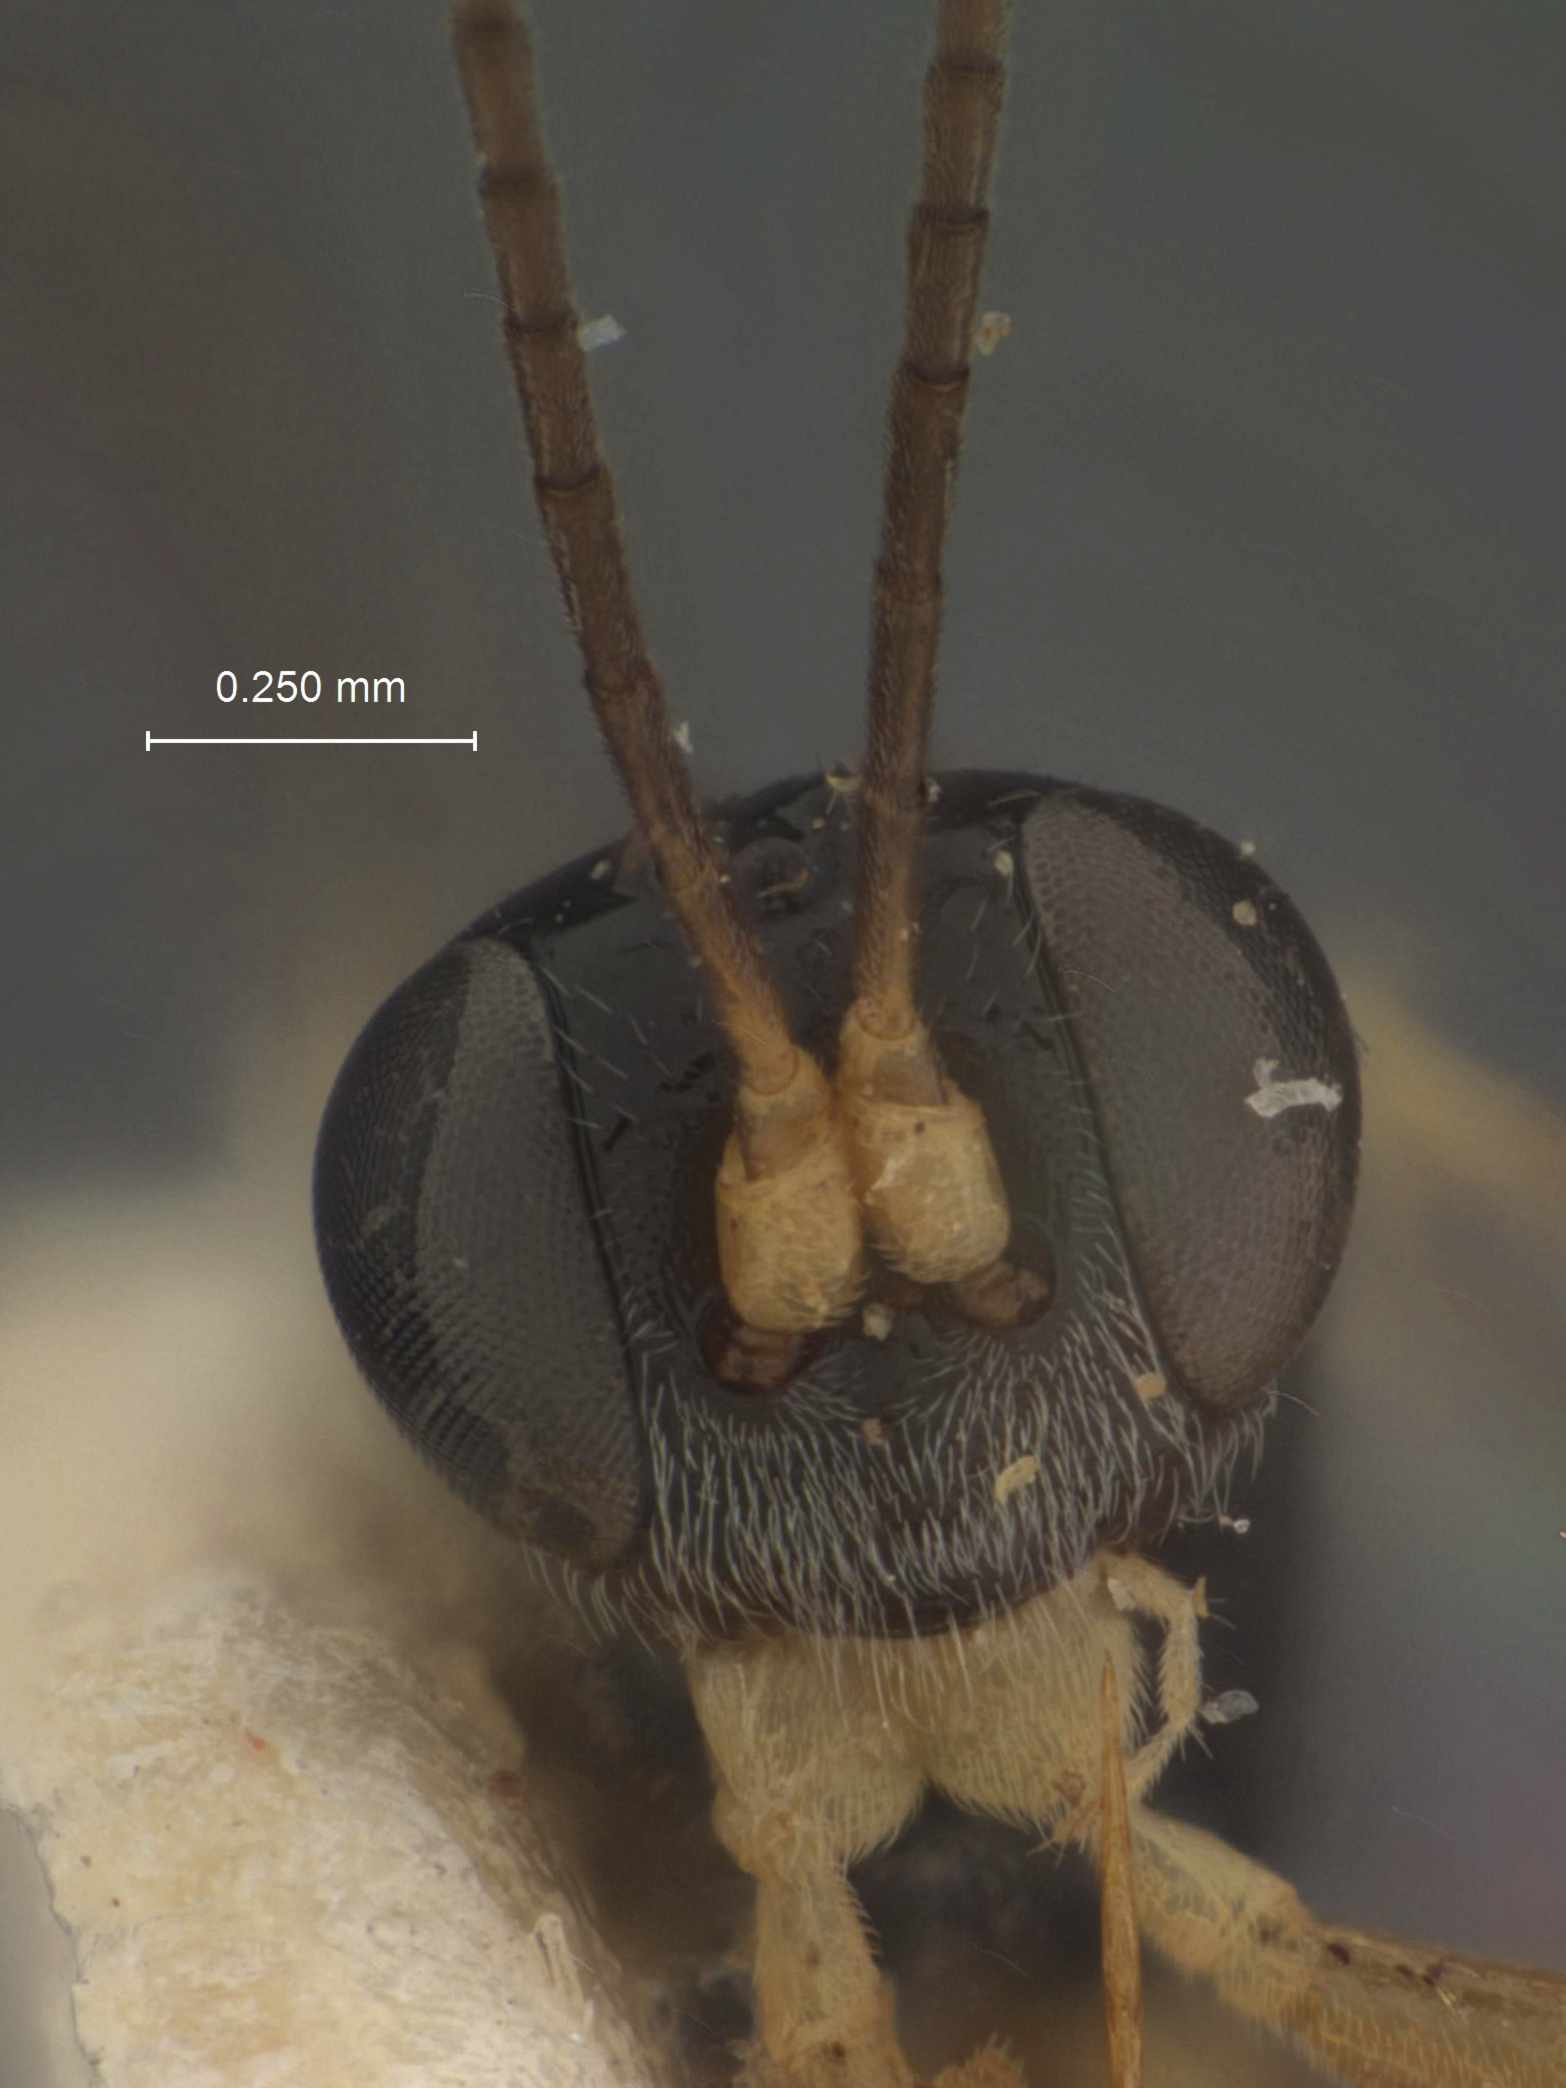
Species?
Microtoridea secunda
